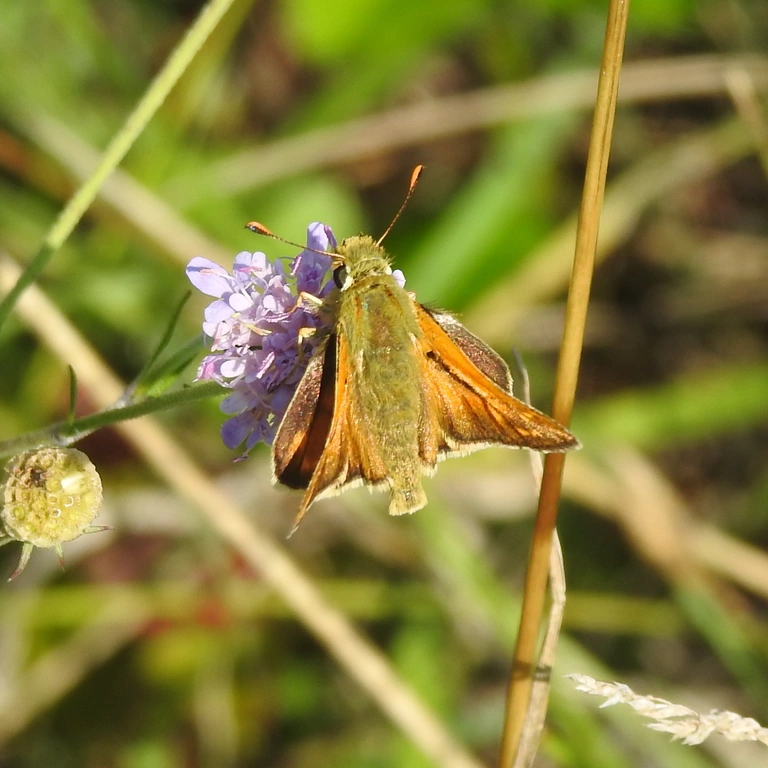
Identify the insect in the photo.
Ochlodes sylvanus (also Ochlodes venata)
